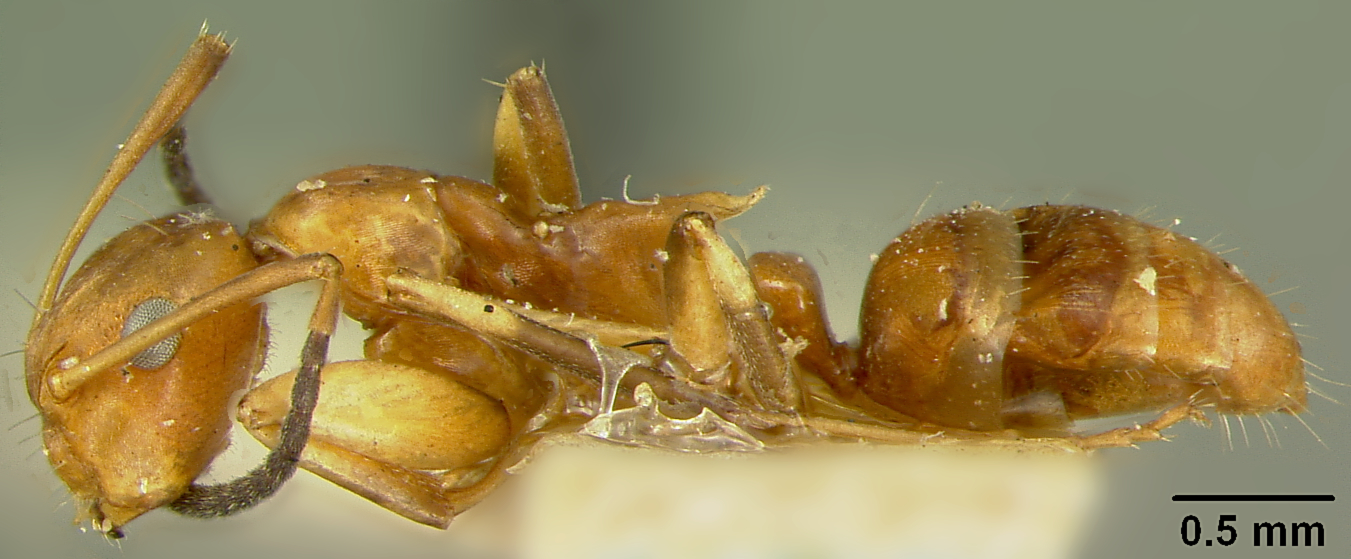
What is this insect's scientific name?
Camponotus guppyi
